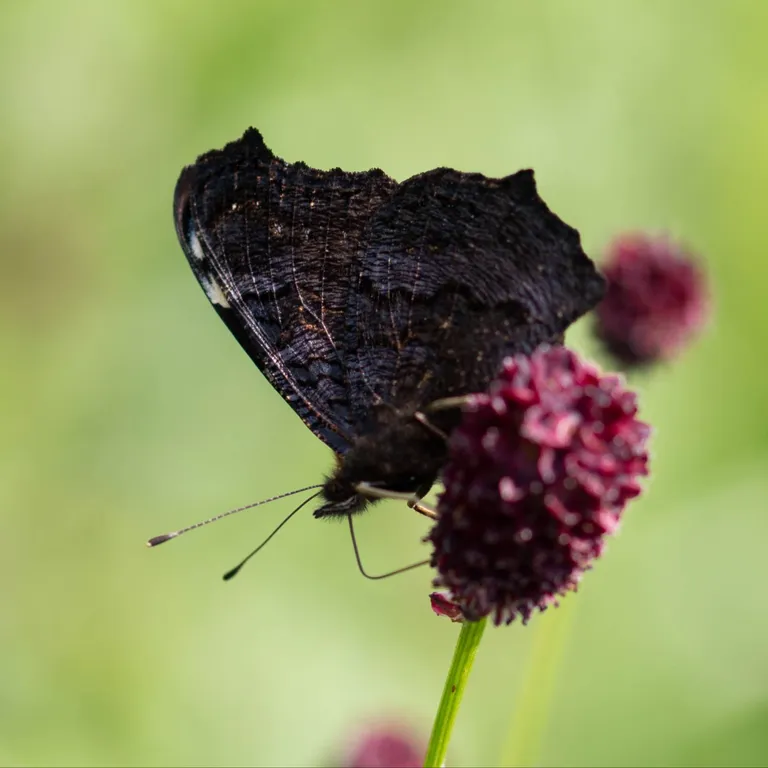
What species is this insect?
Aglais io
